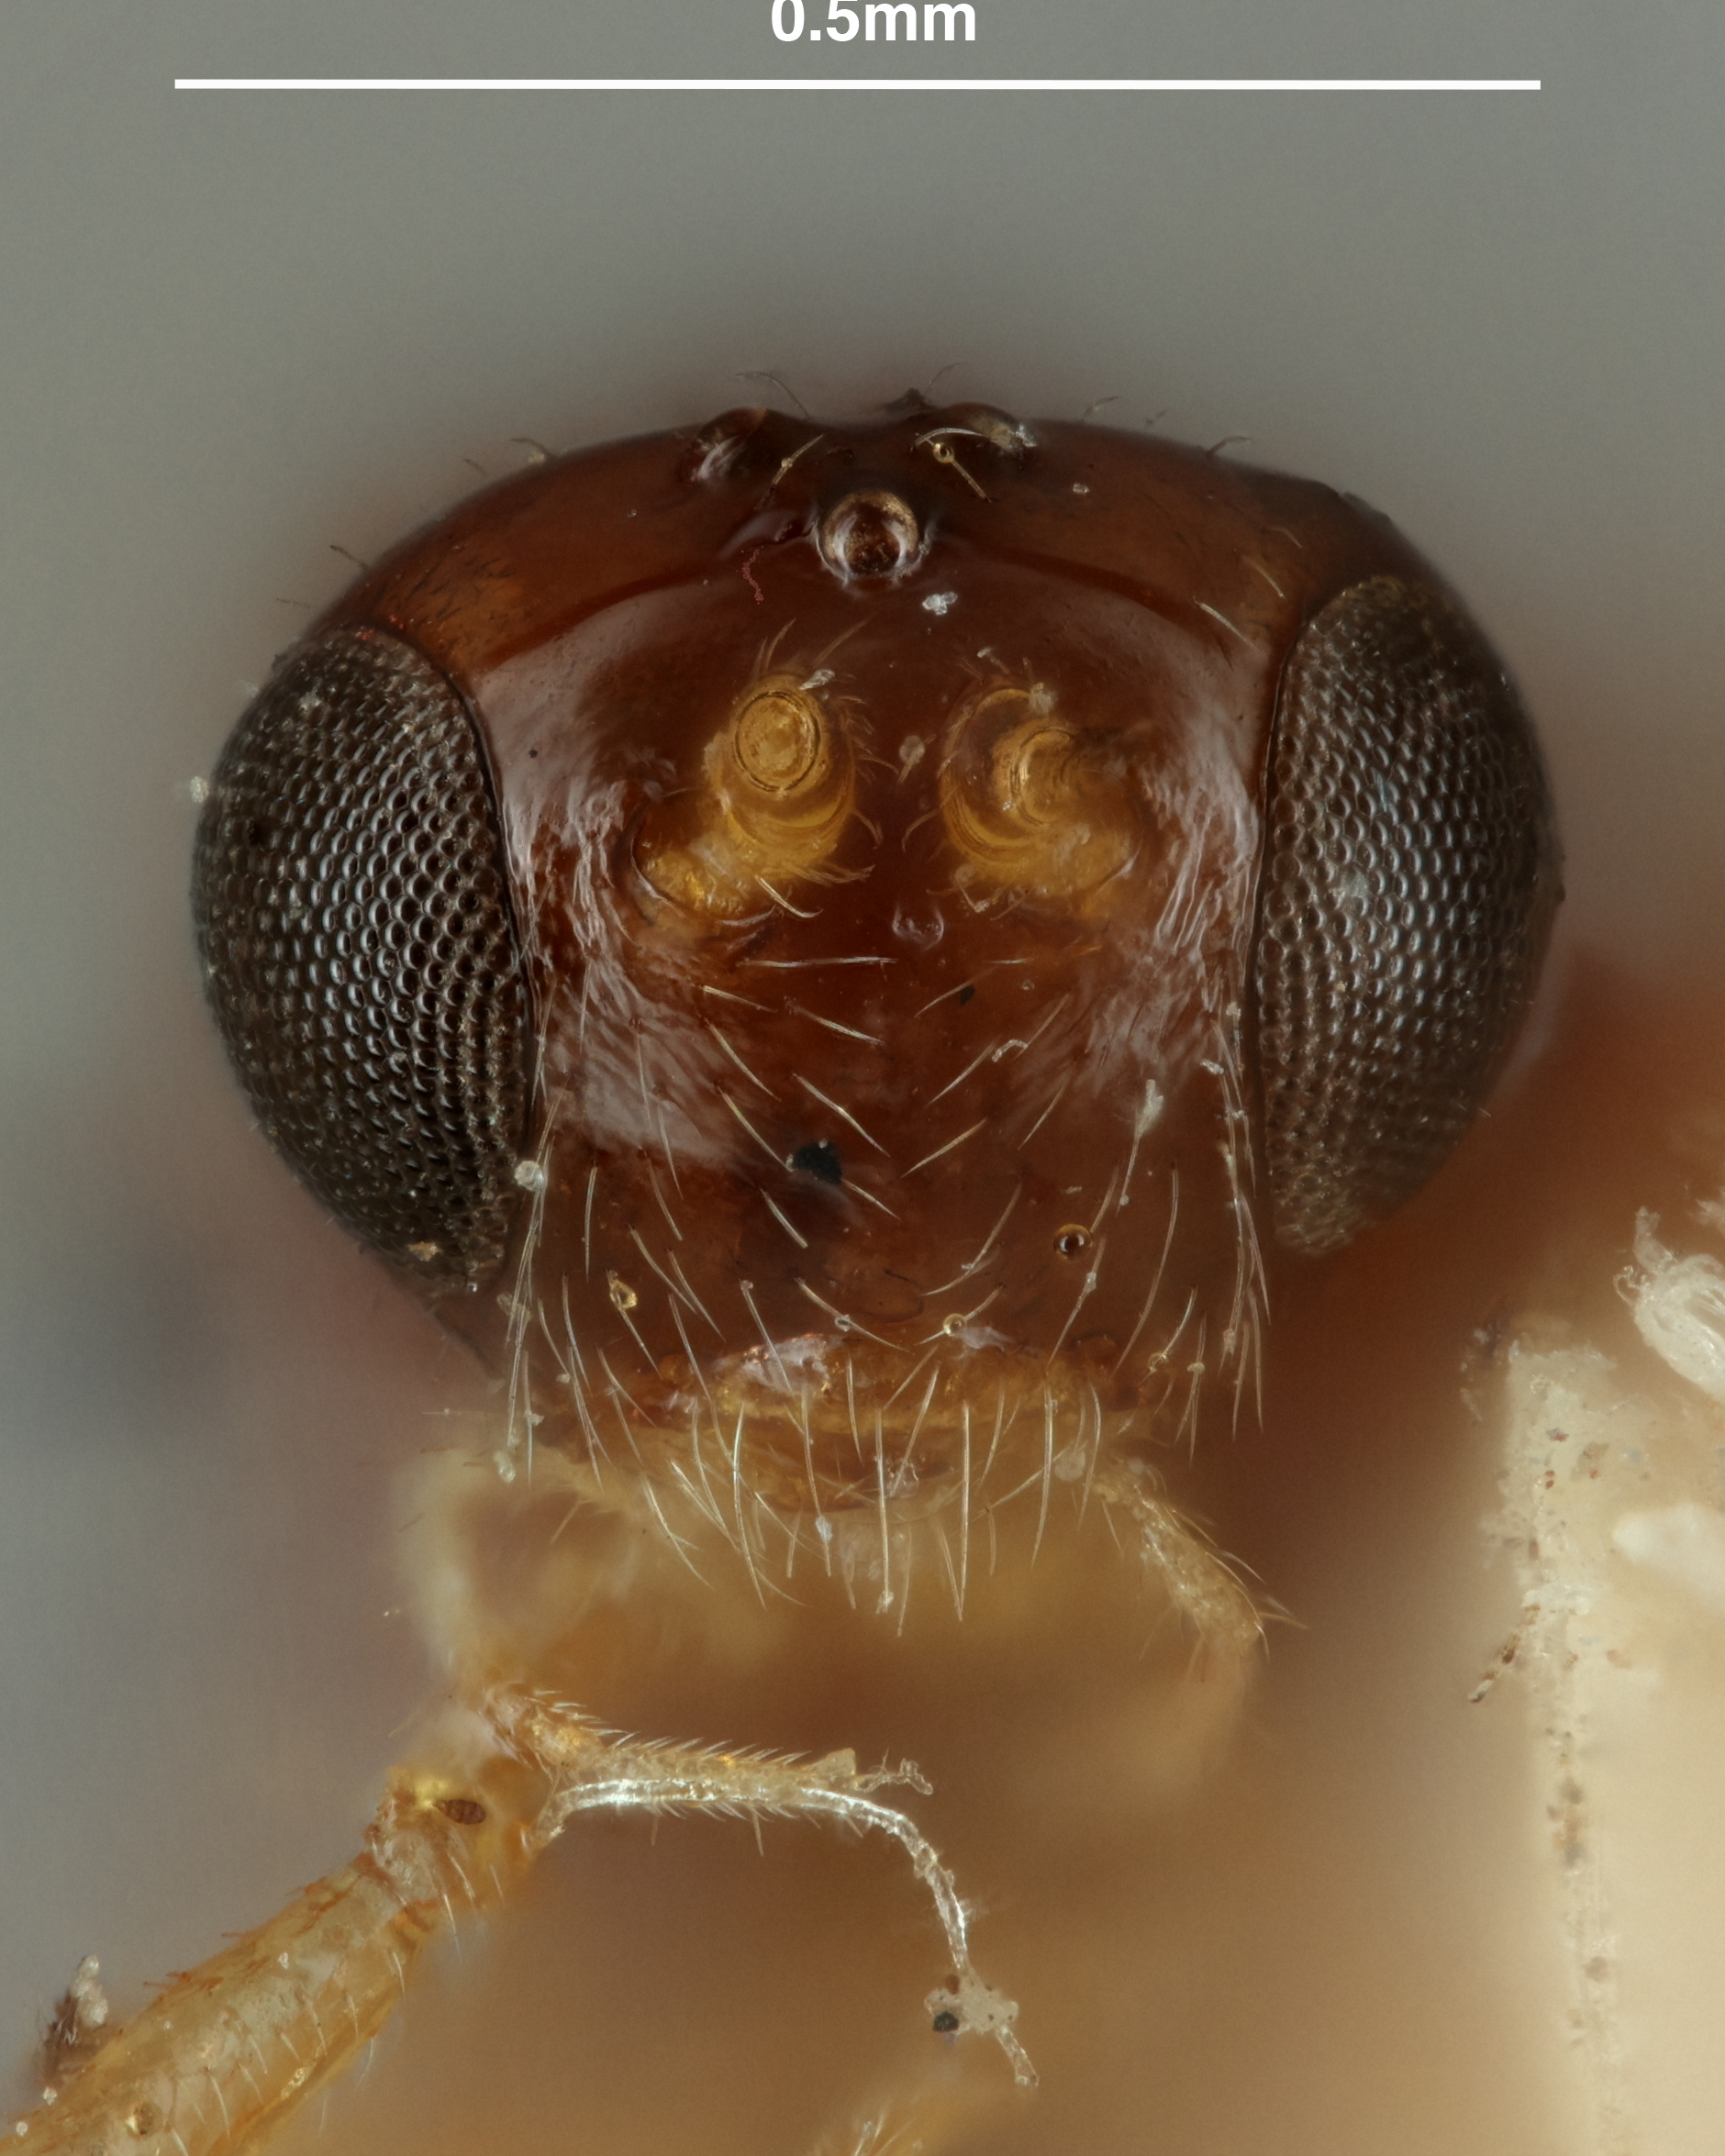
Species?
Opius brownsvillensis
